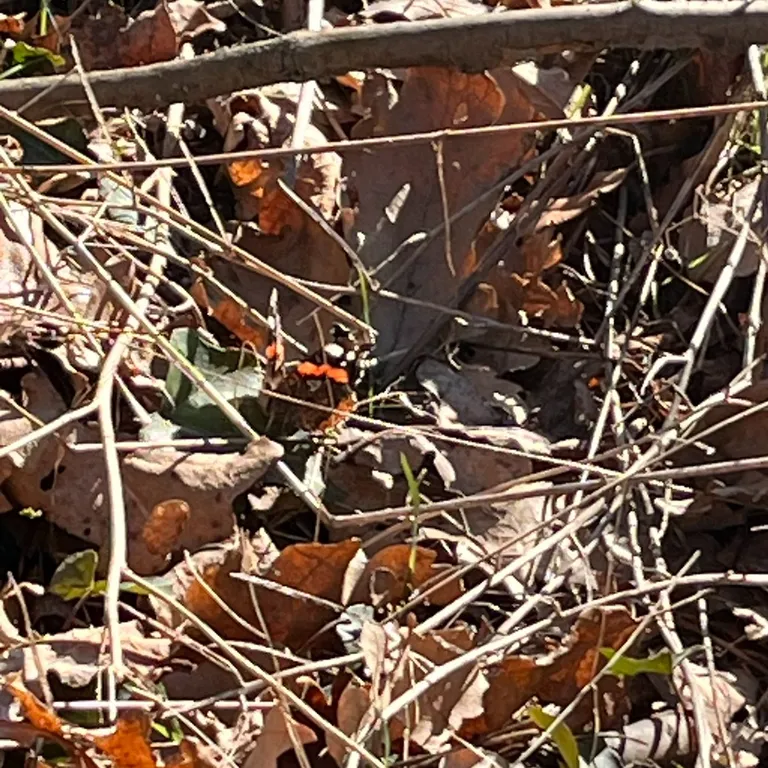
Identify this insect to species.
Vanessa atalanta
